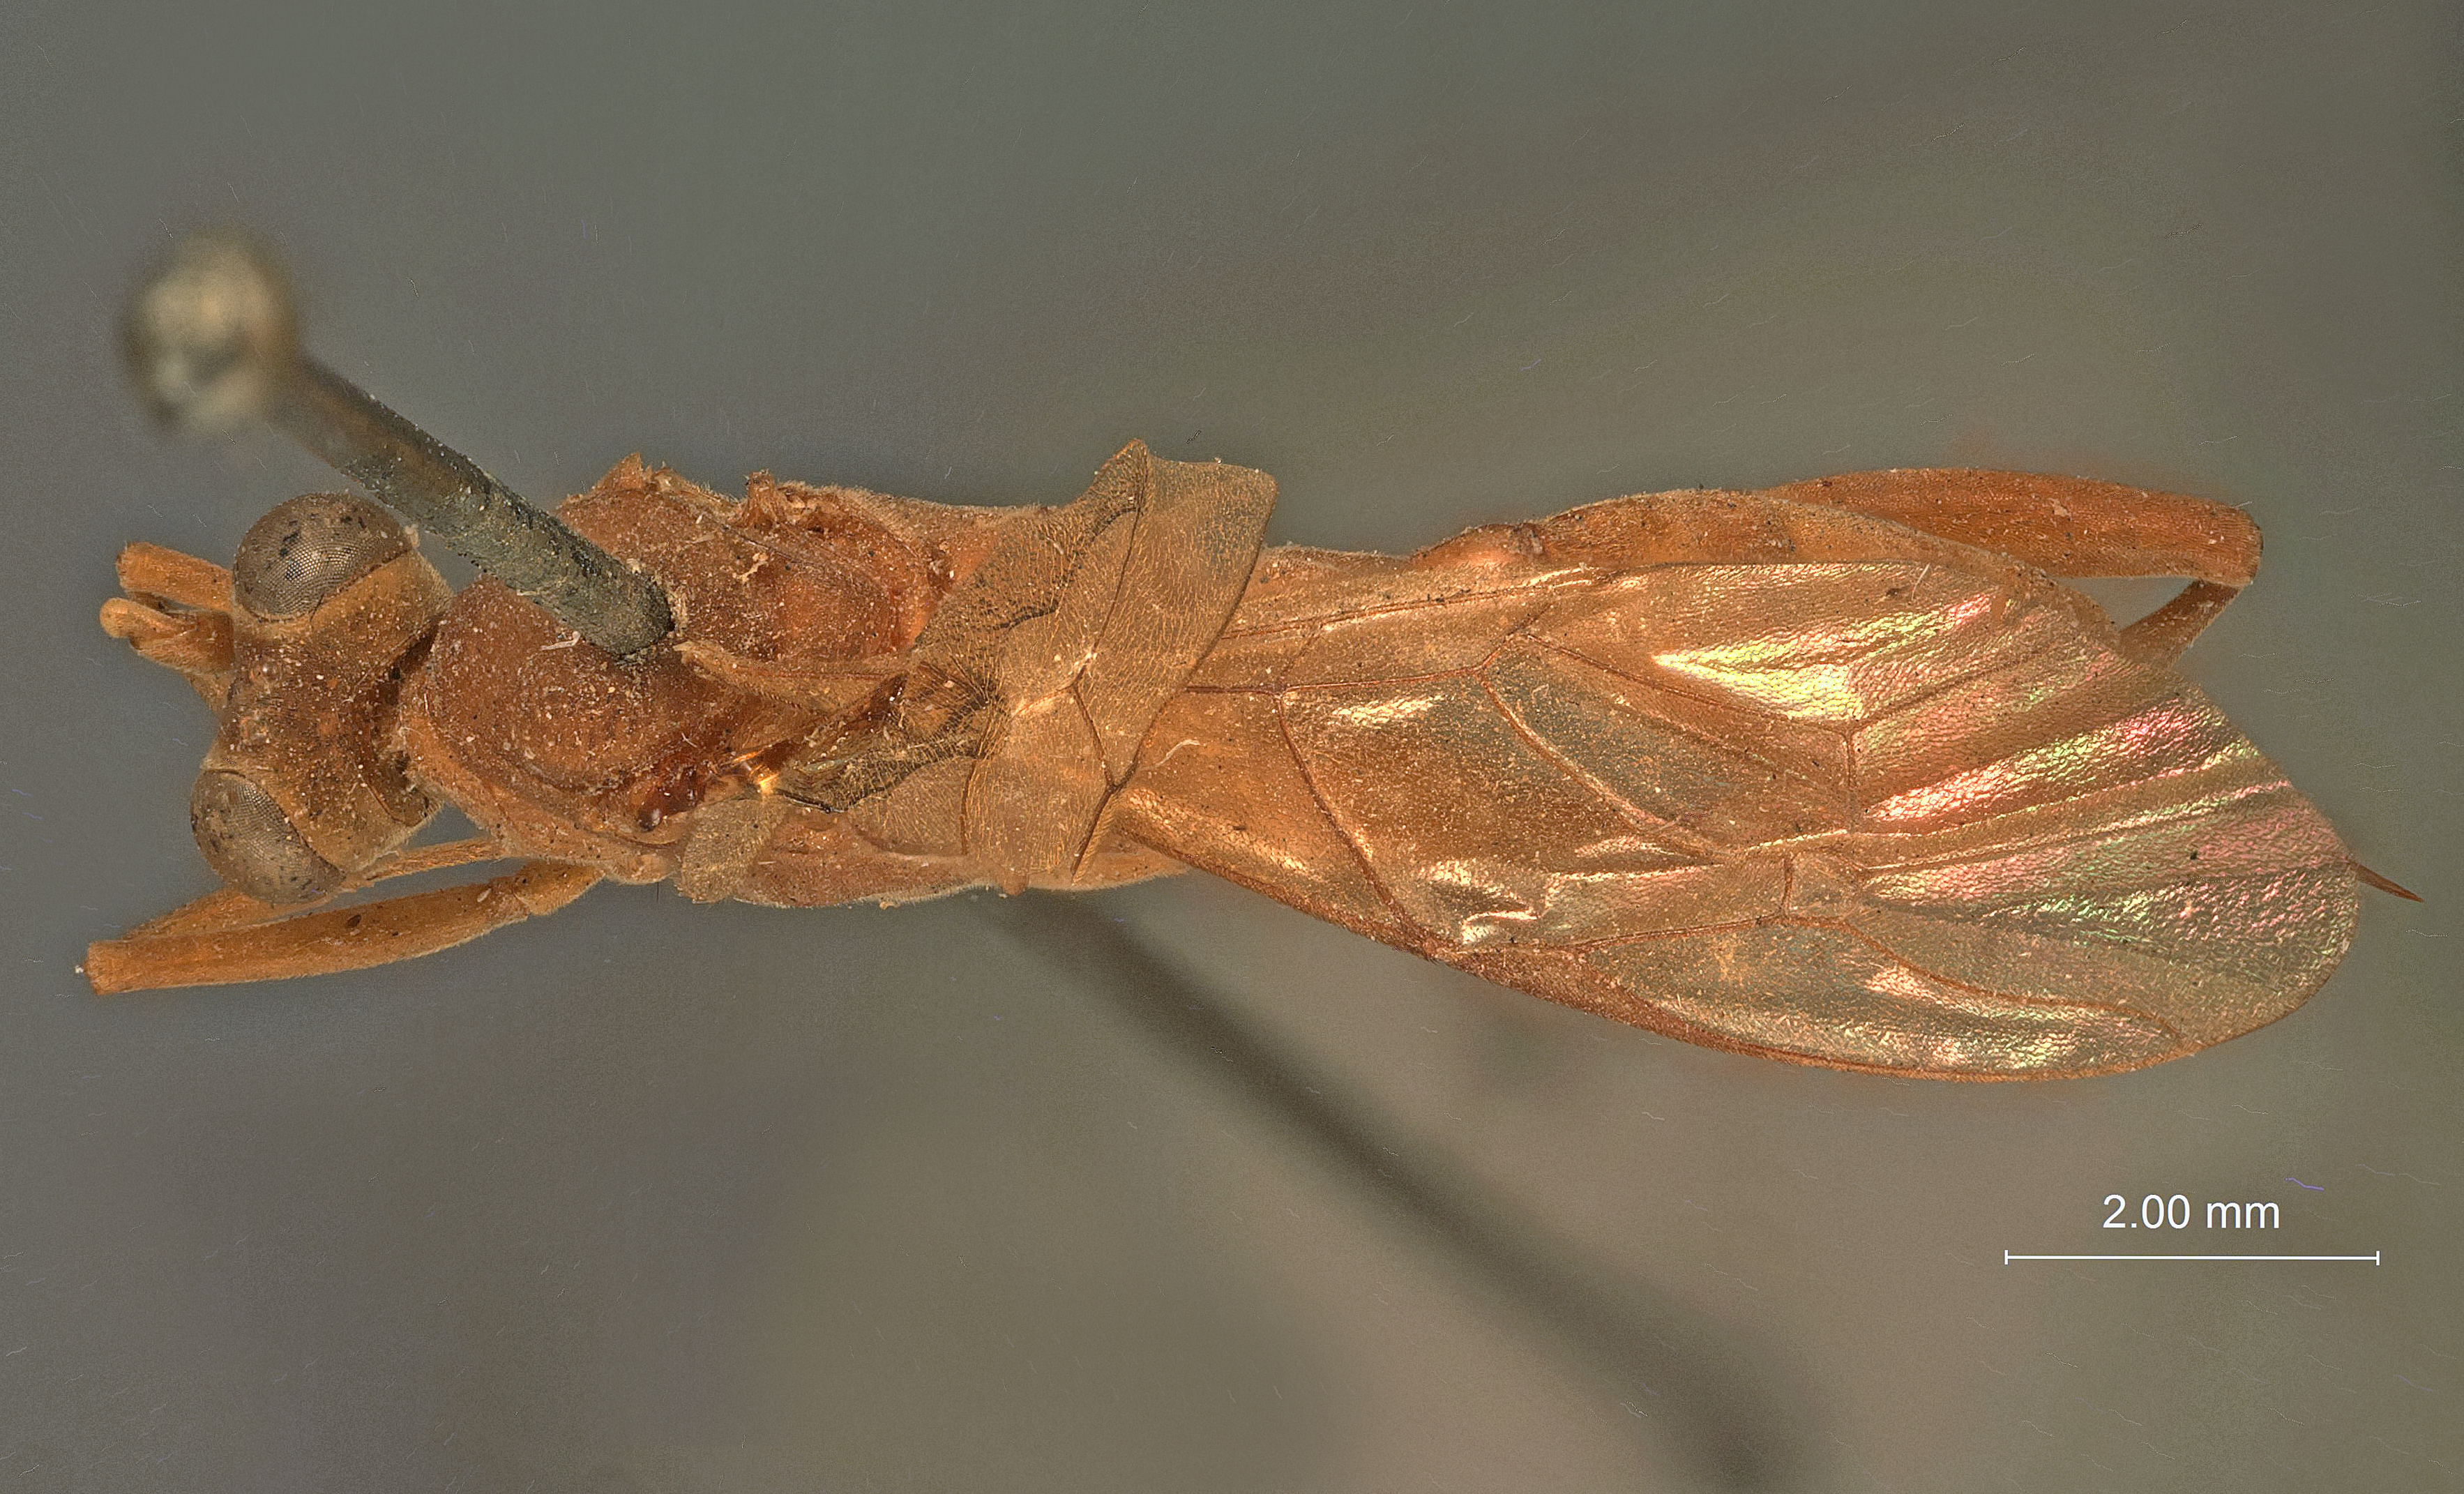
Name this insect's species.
Cryptopteryx columbianus
